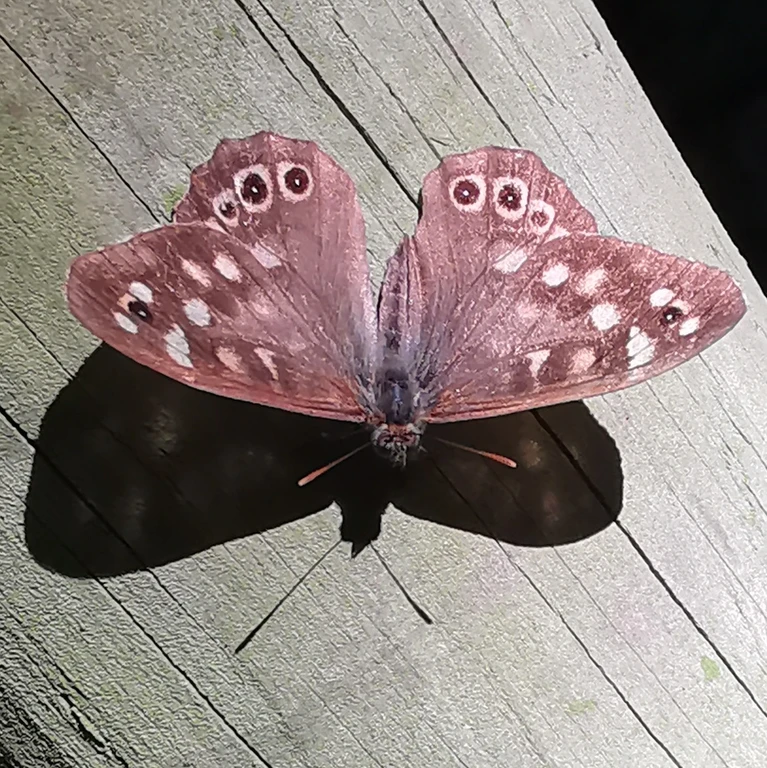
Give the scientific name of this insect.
Pararge aegeria
